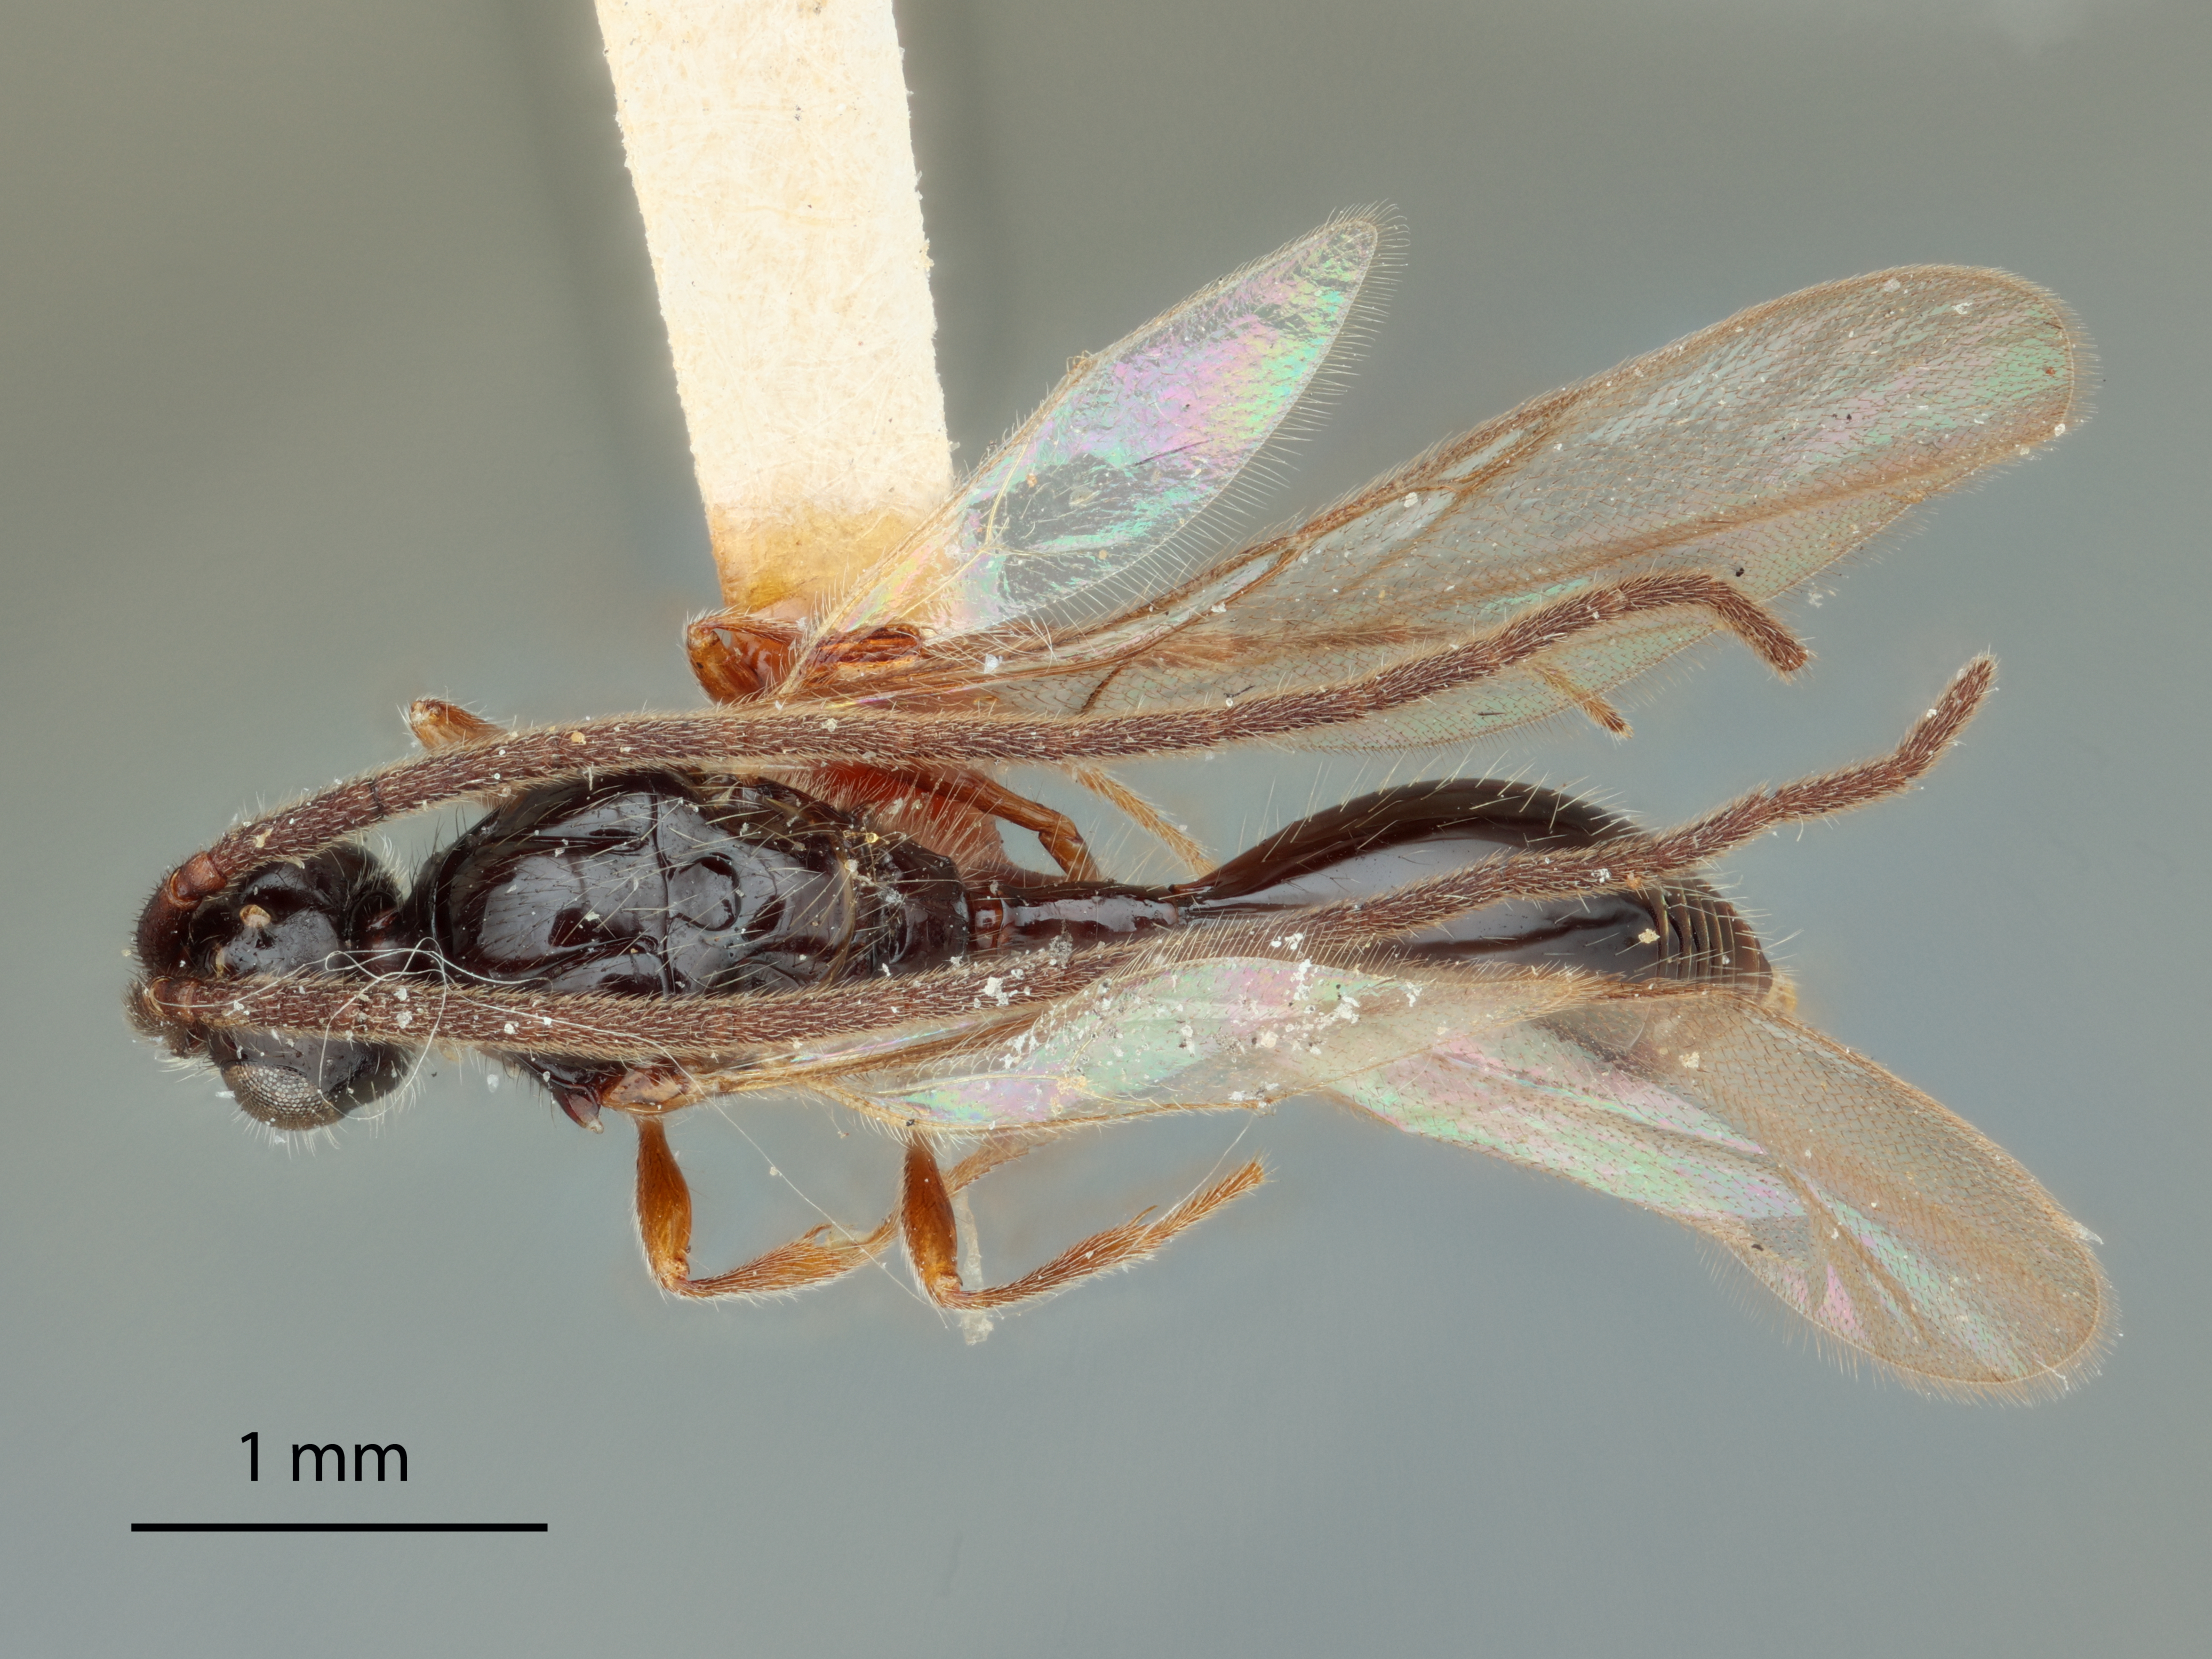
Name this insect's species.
Belyta minoanaeusis
